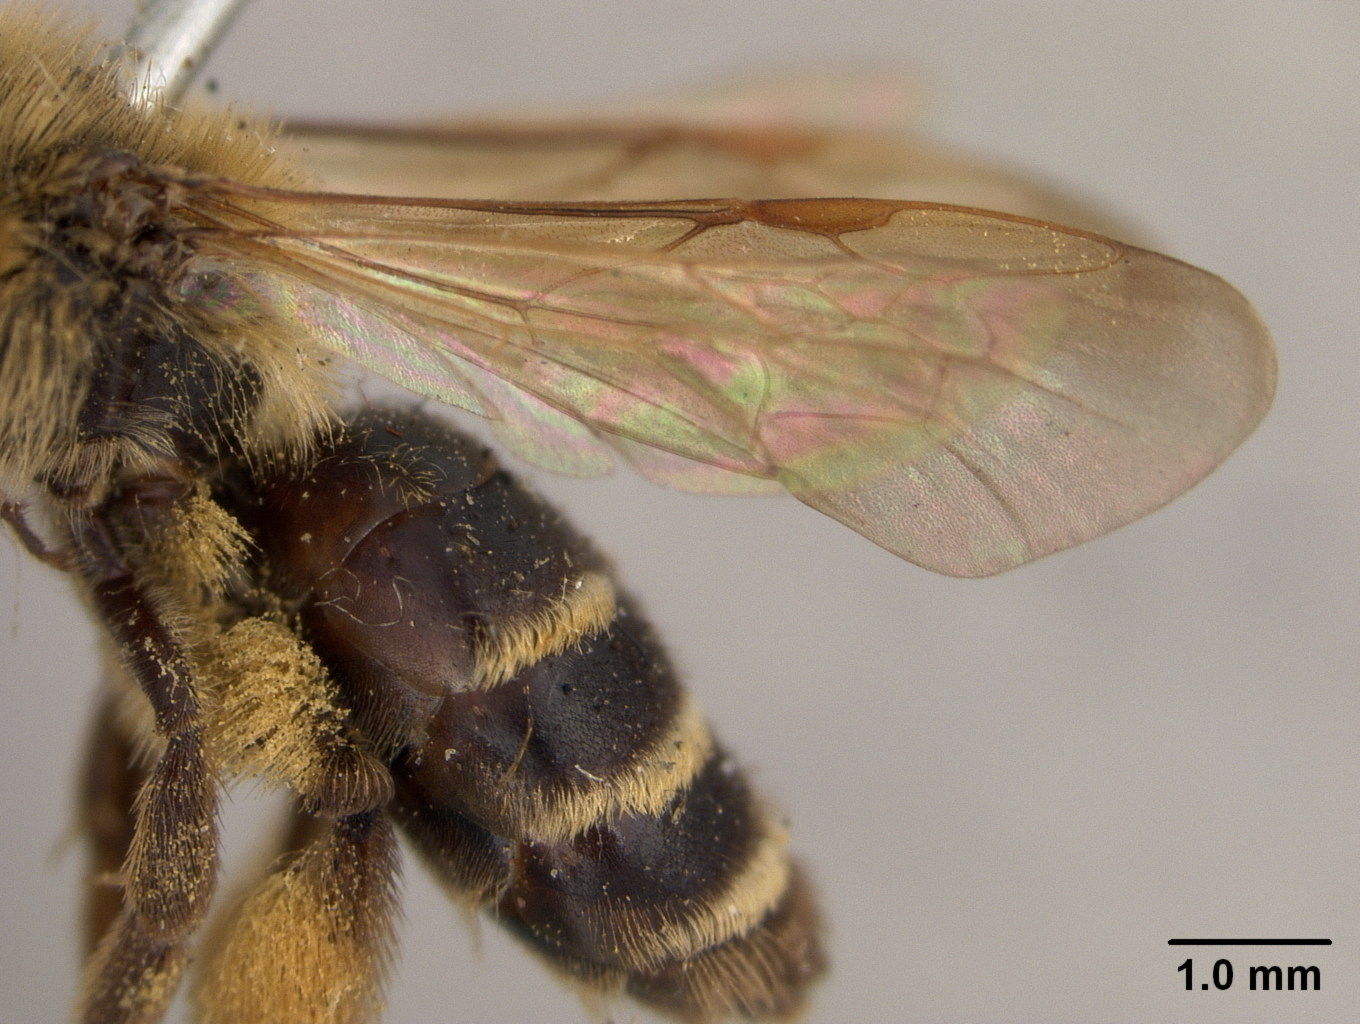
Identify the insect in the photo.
Andrena vierecki
